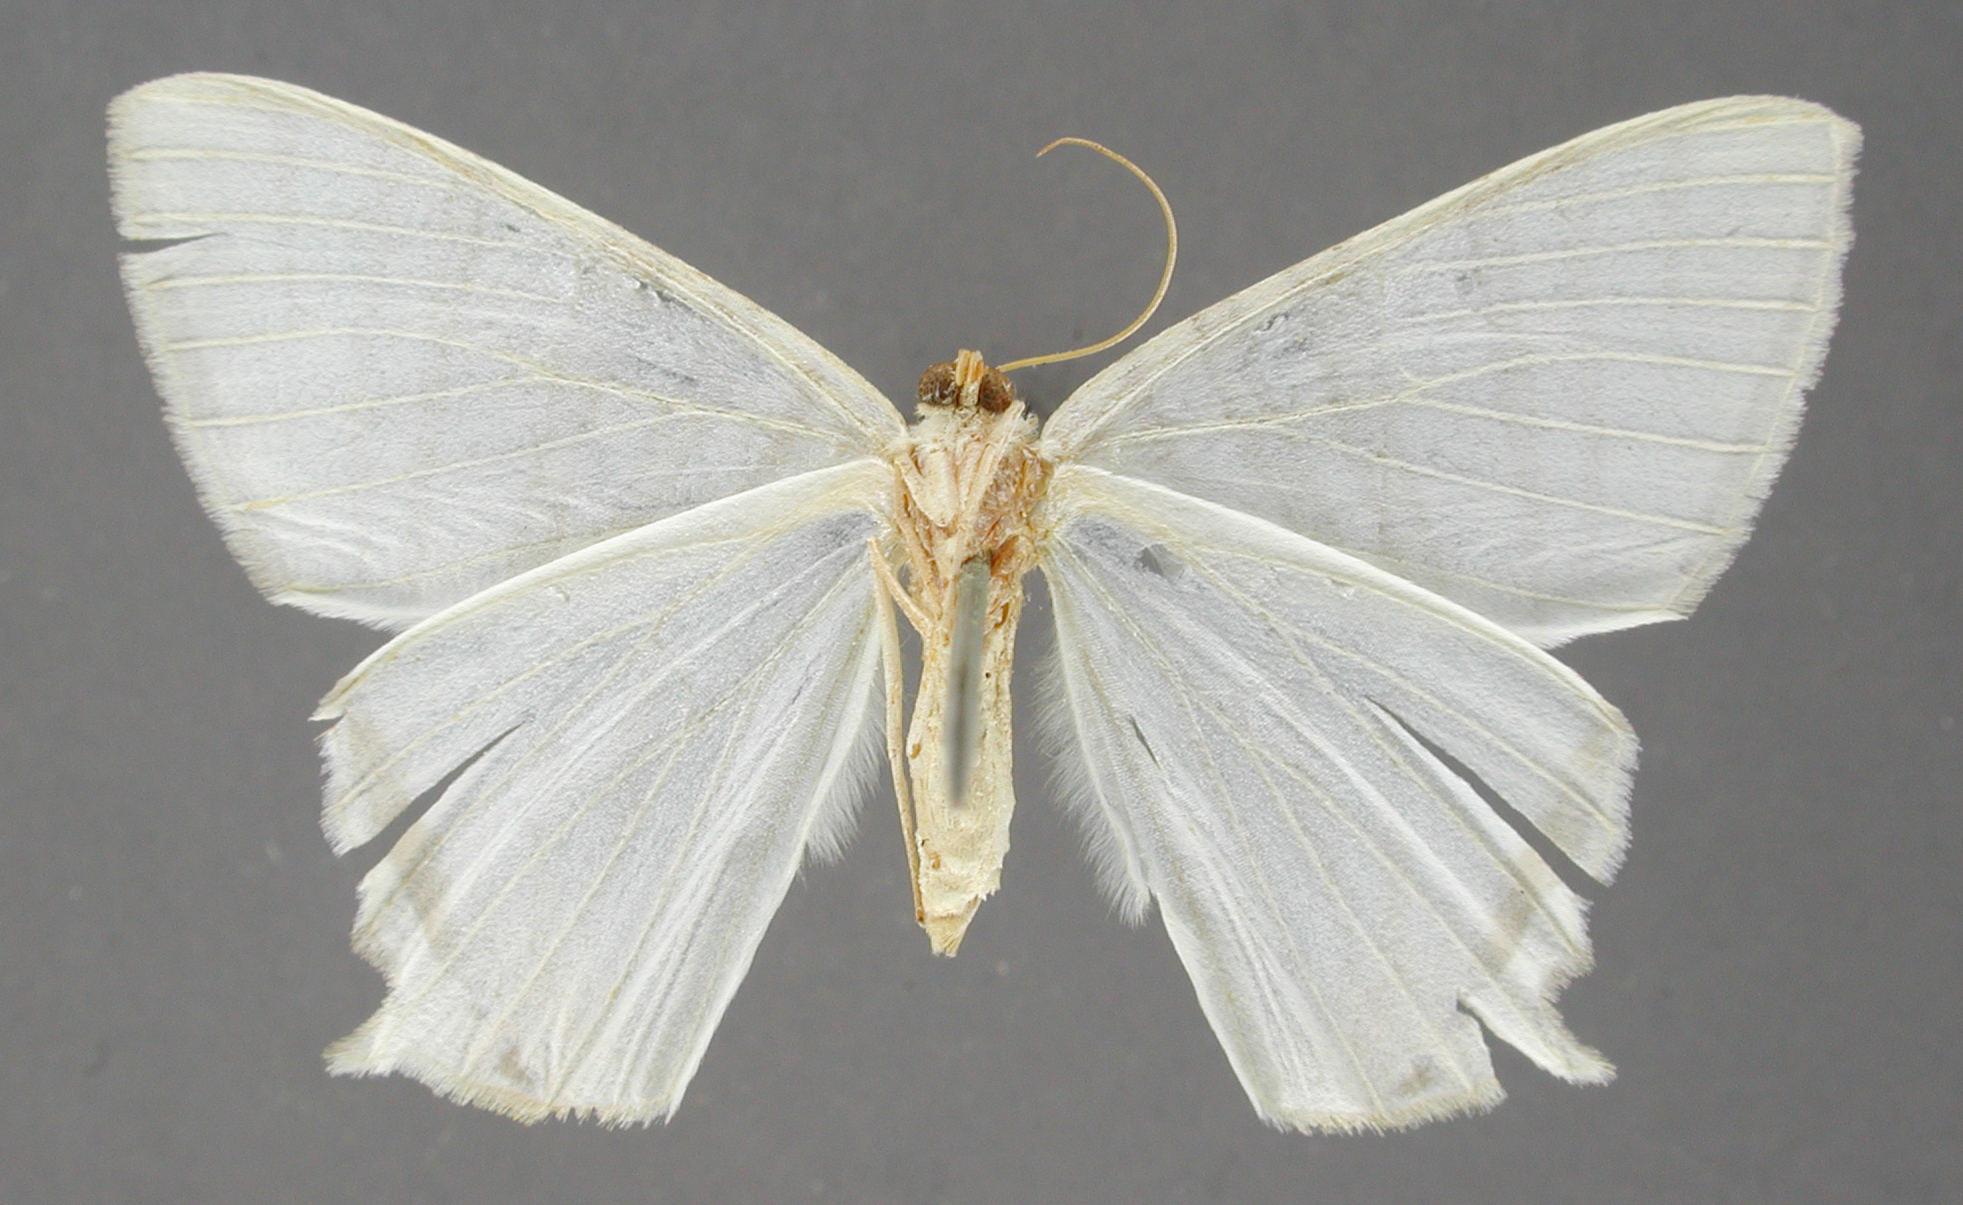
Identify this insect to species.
Byssodes nazada
